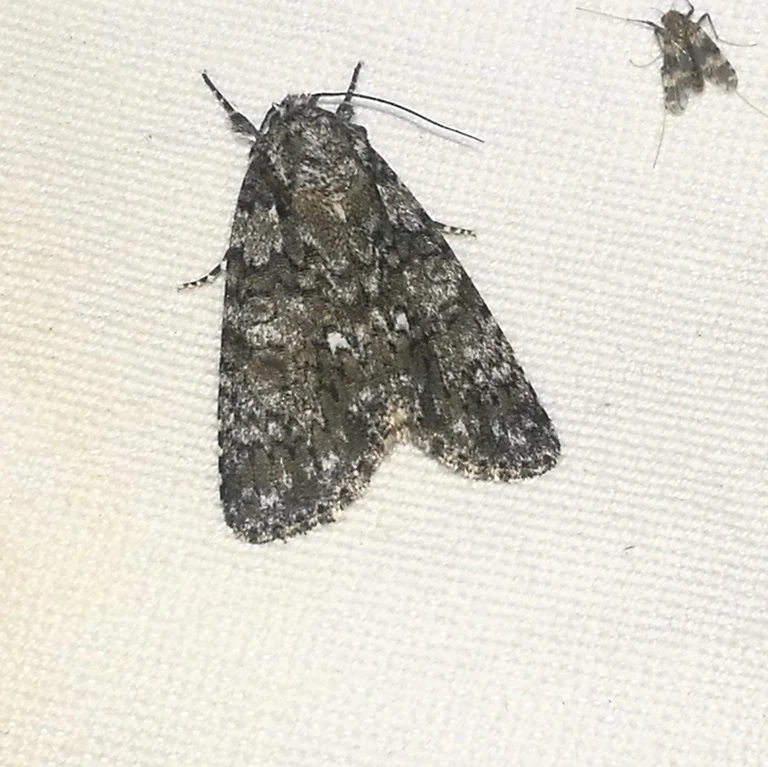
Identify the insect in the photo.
Acronicta rumicis
